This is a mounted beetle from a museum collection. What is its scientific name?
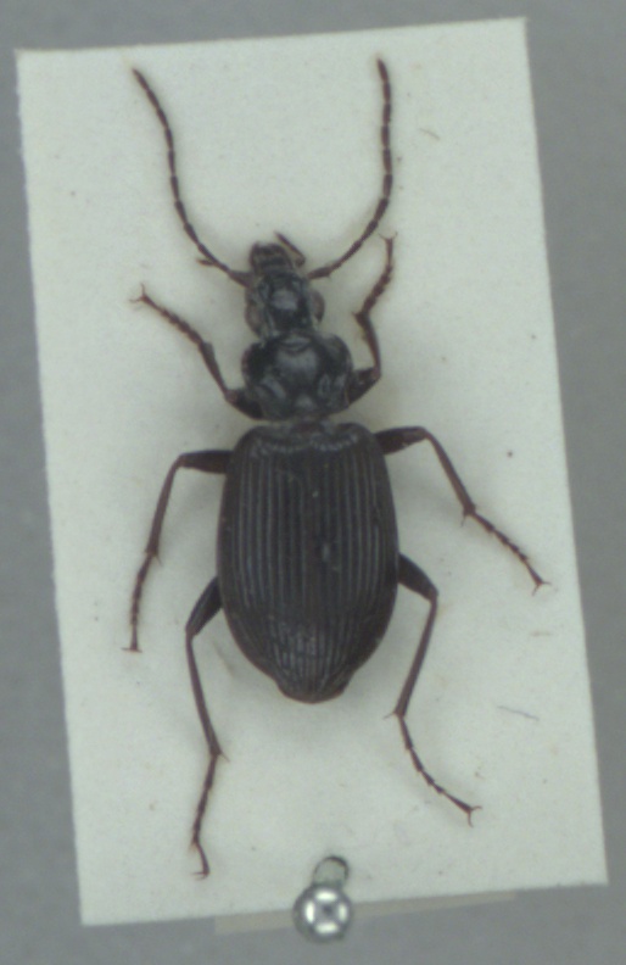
Platynus assimilis
